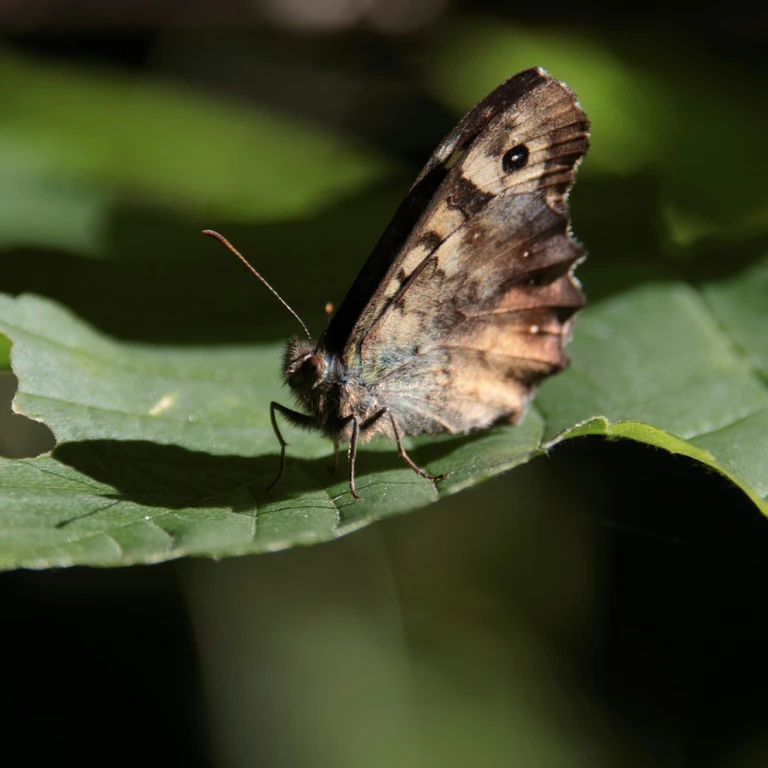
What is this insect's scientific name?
Pararge aegeria
